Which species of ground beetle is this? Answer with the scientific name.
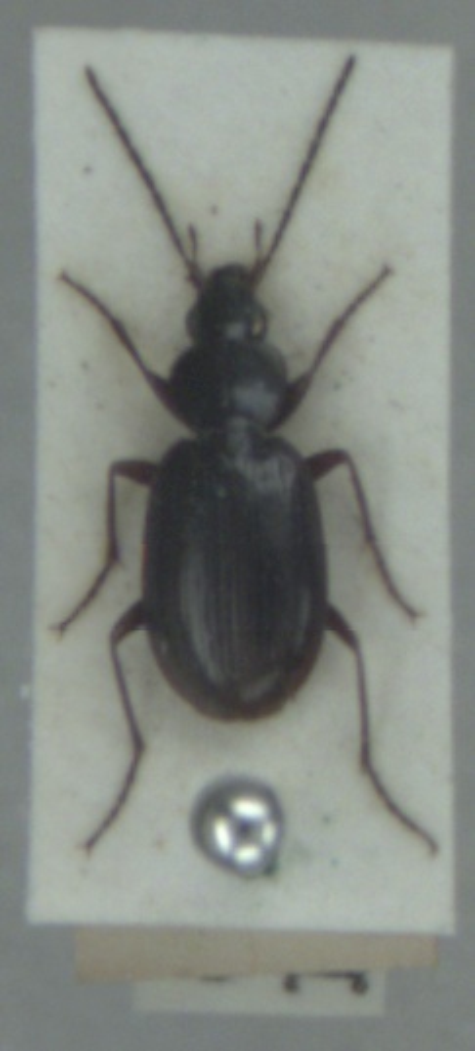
Agonum fuliginosum
